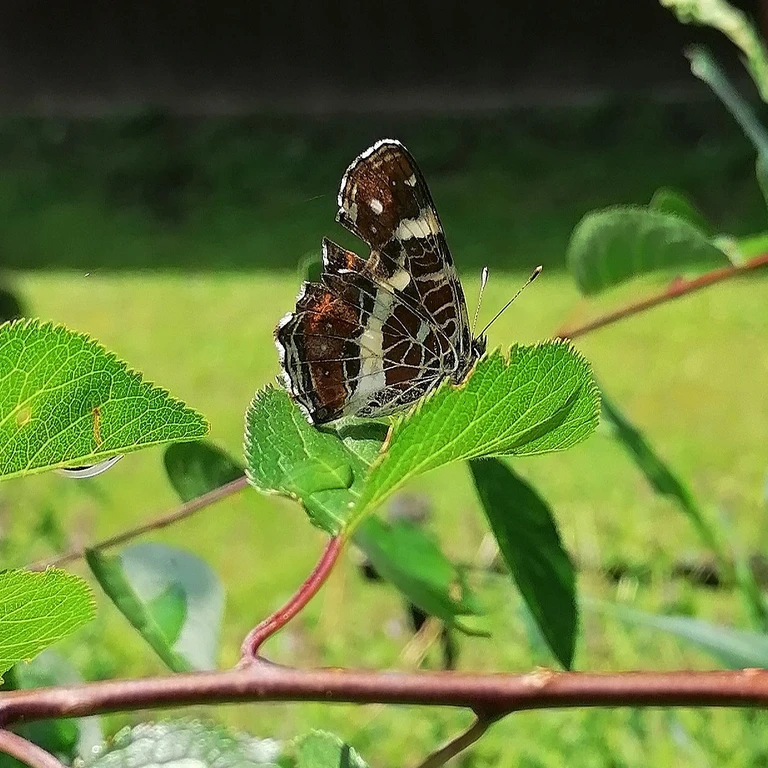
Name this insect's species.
Araschnia levana
